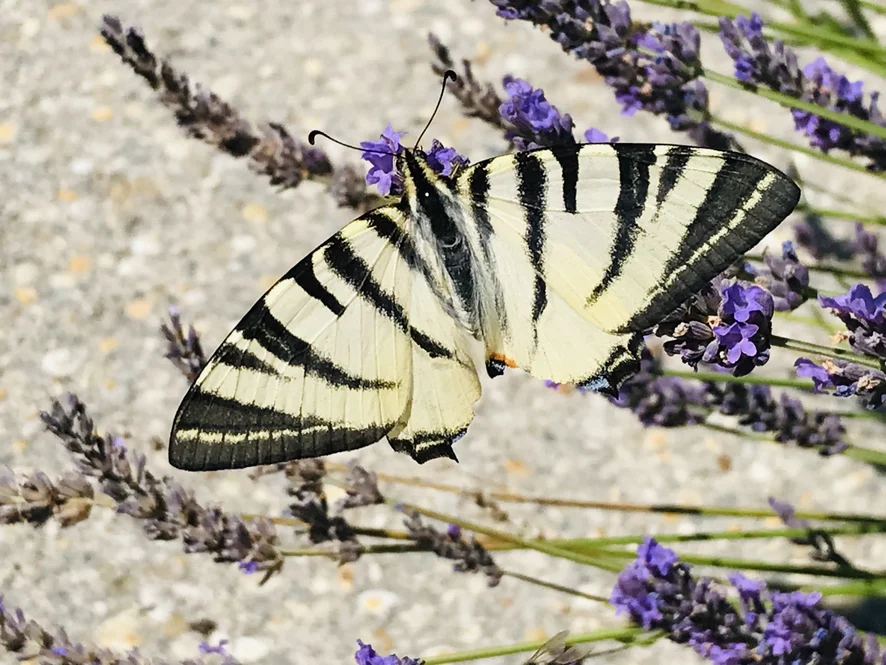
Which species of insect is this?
Iphiclides podalirius
